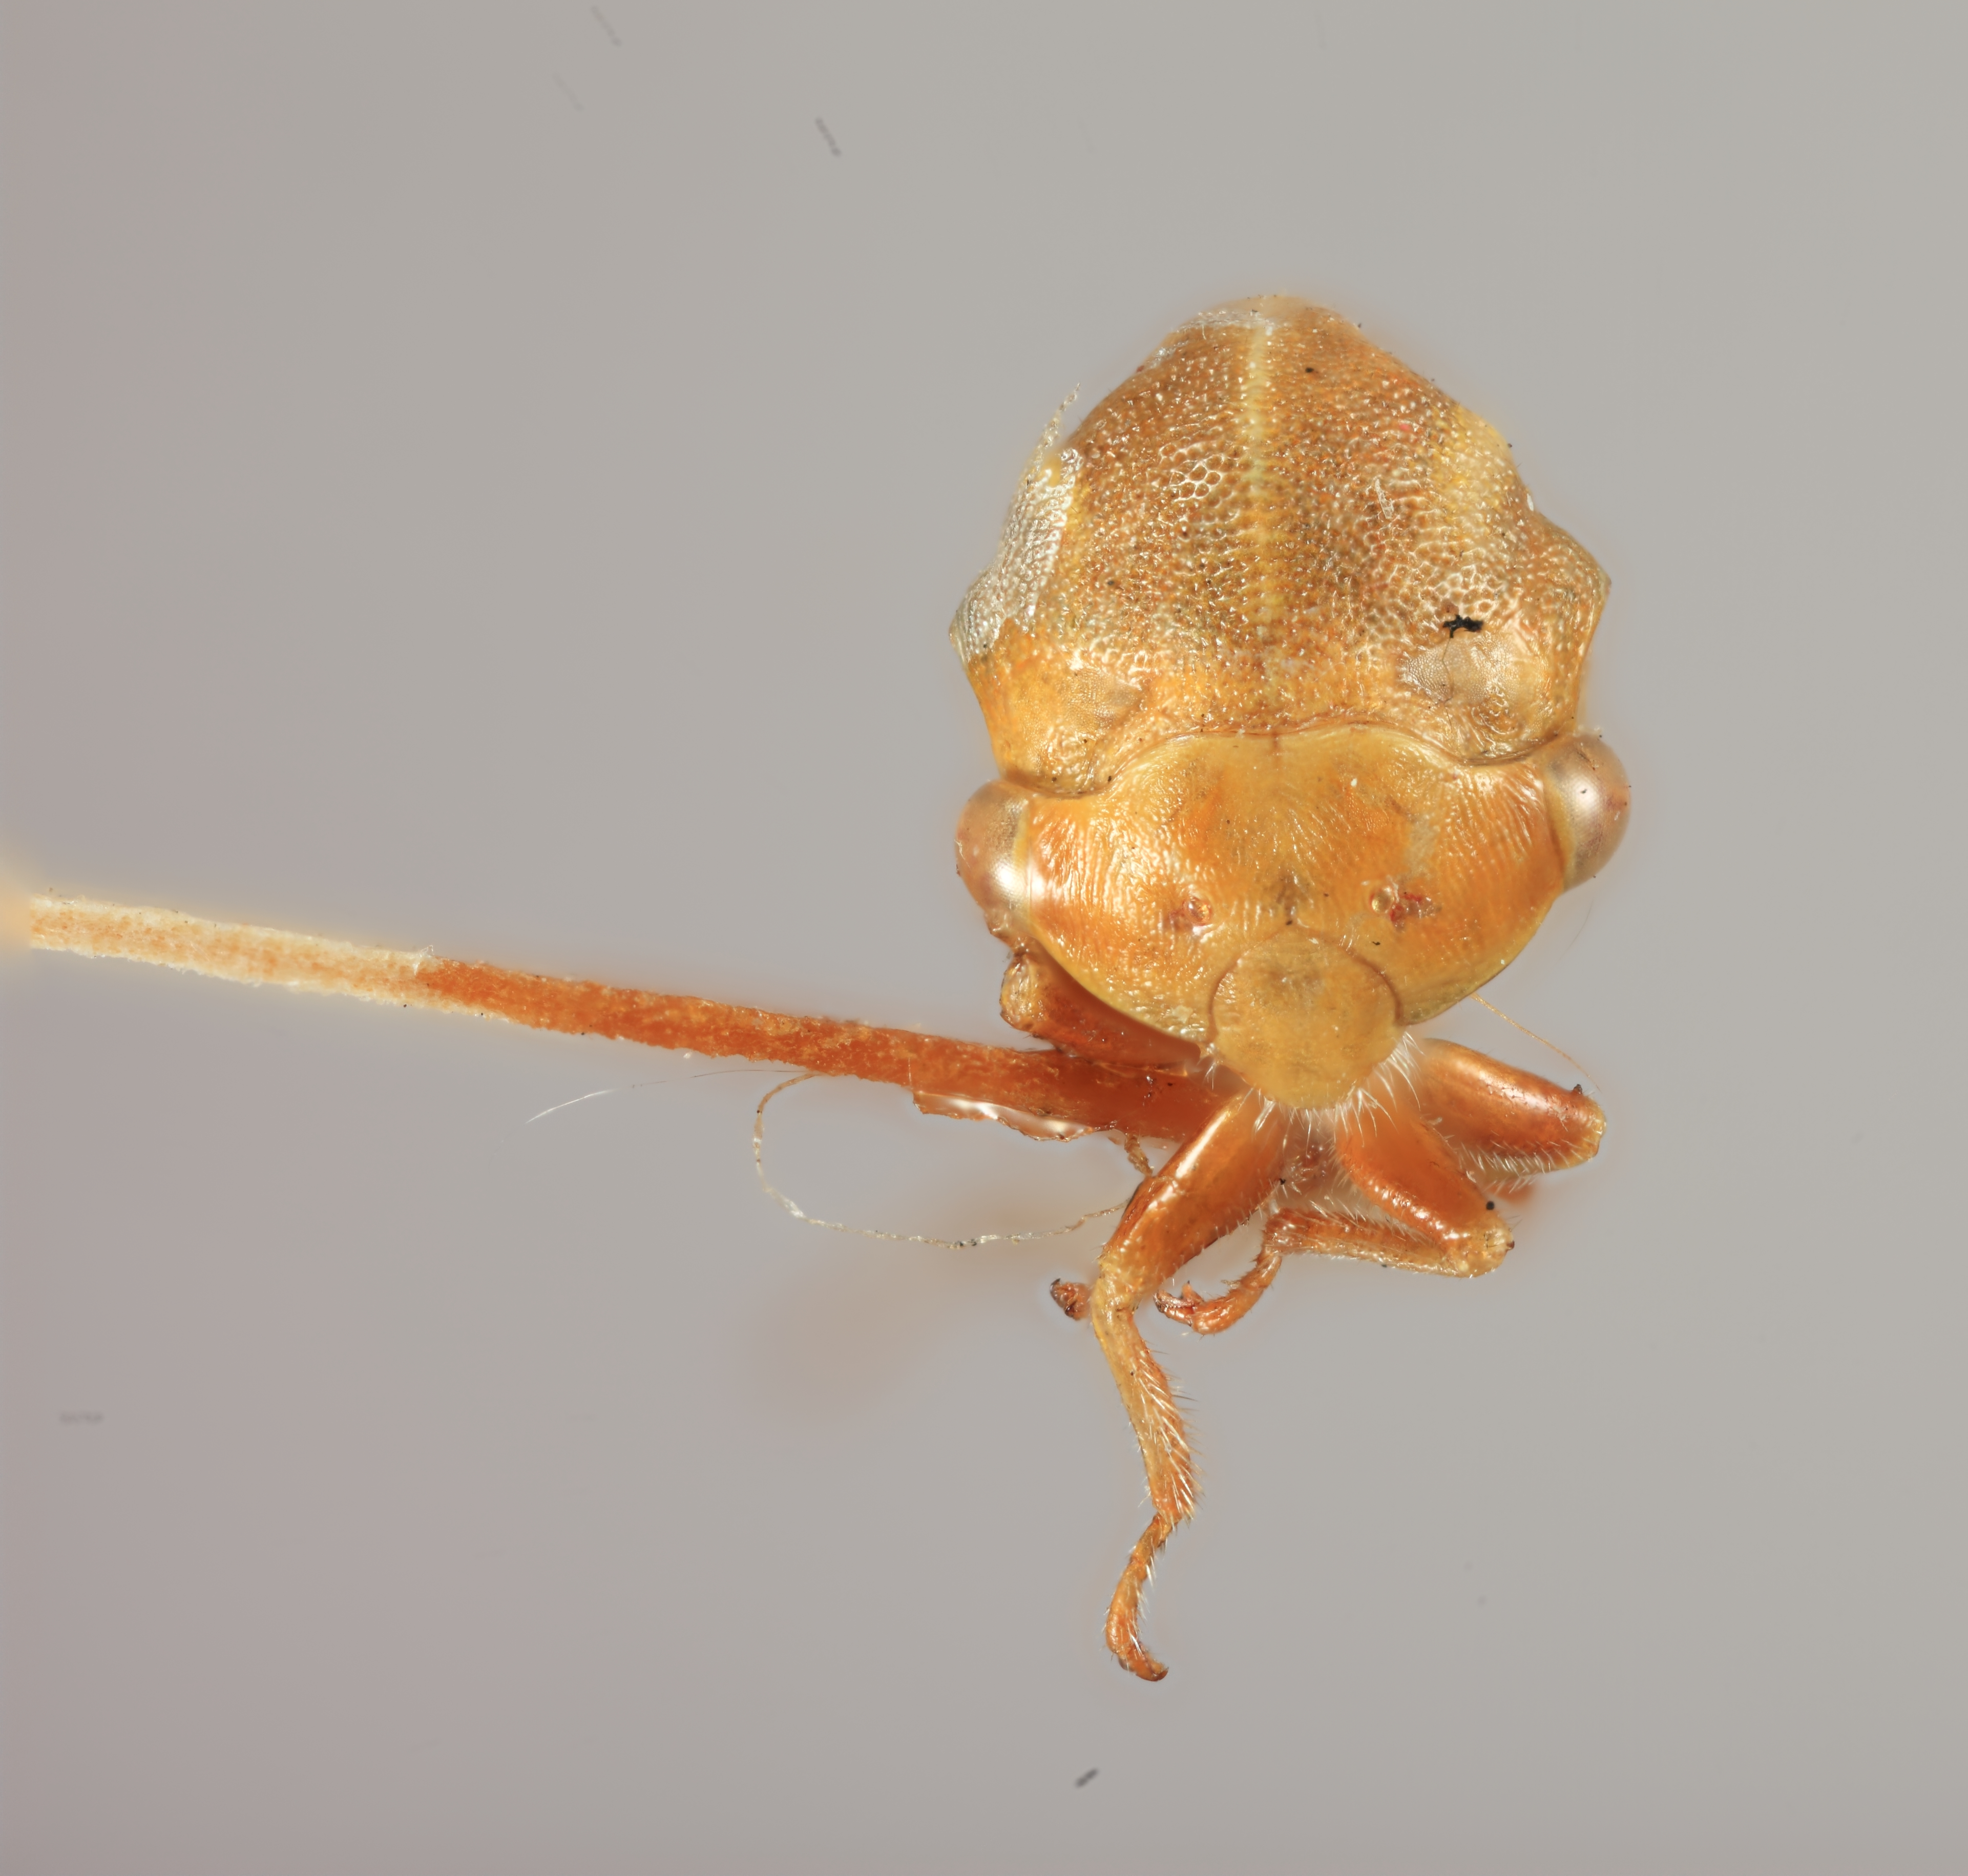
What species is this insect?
Tortistilus trilineatus
